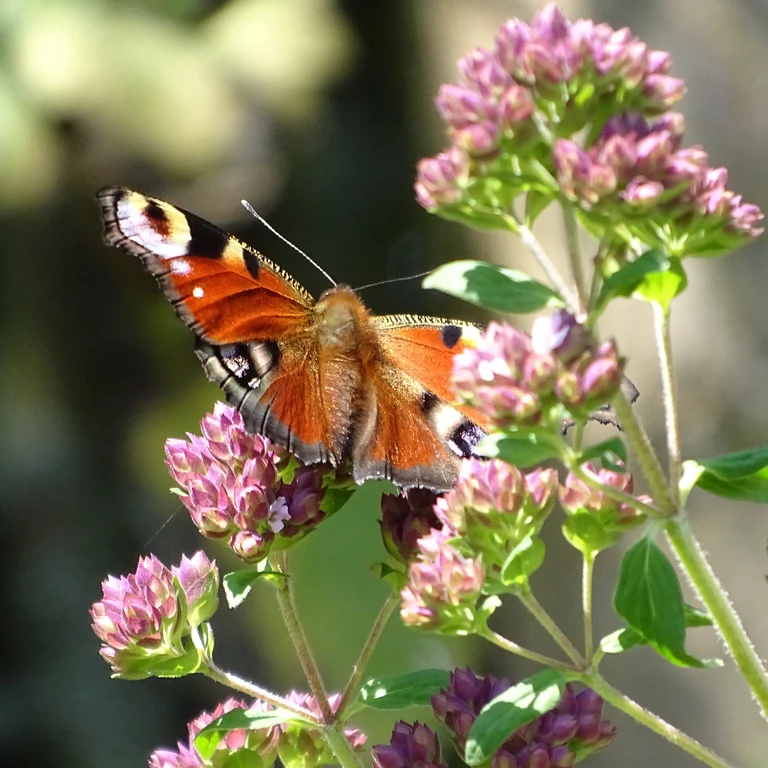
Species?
Aglais io
